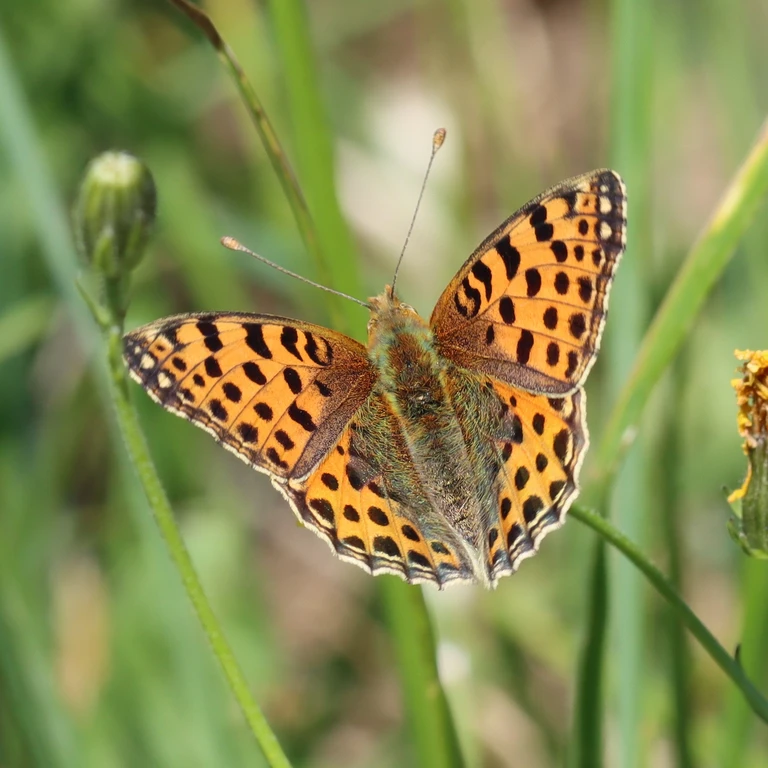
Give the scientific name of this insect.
Issoria lathonia
